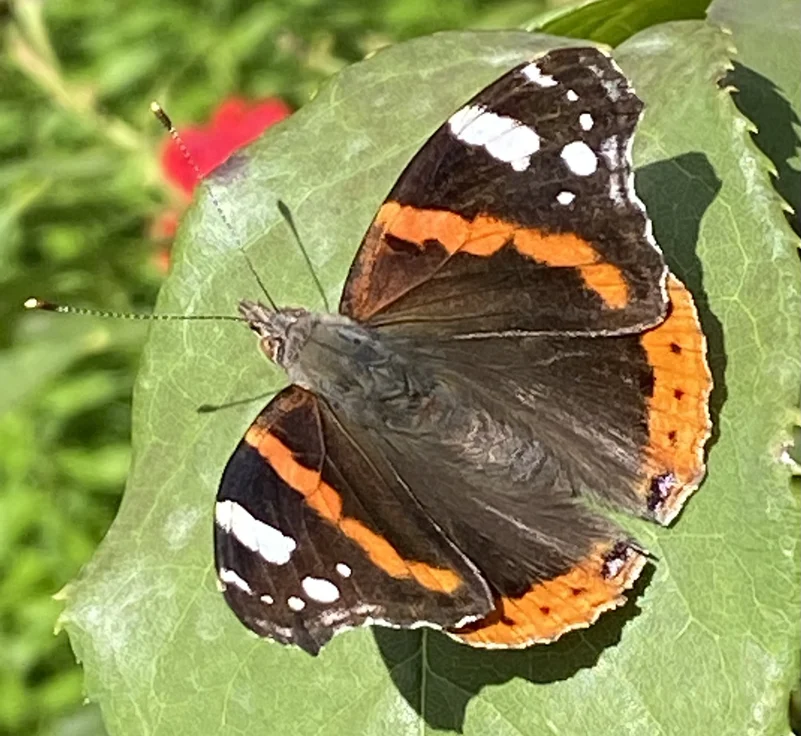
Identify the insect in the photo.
Vanessa atalanta
